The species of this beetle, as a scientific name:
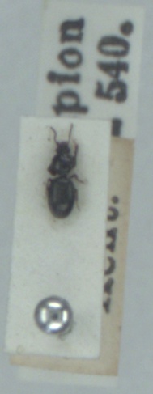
Dyschirius globosus
